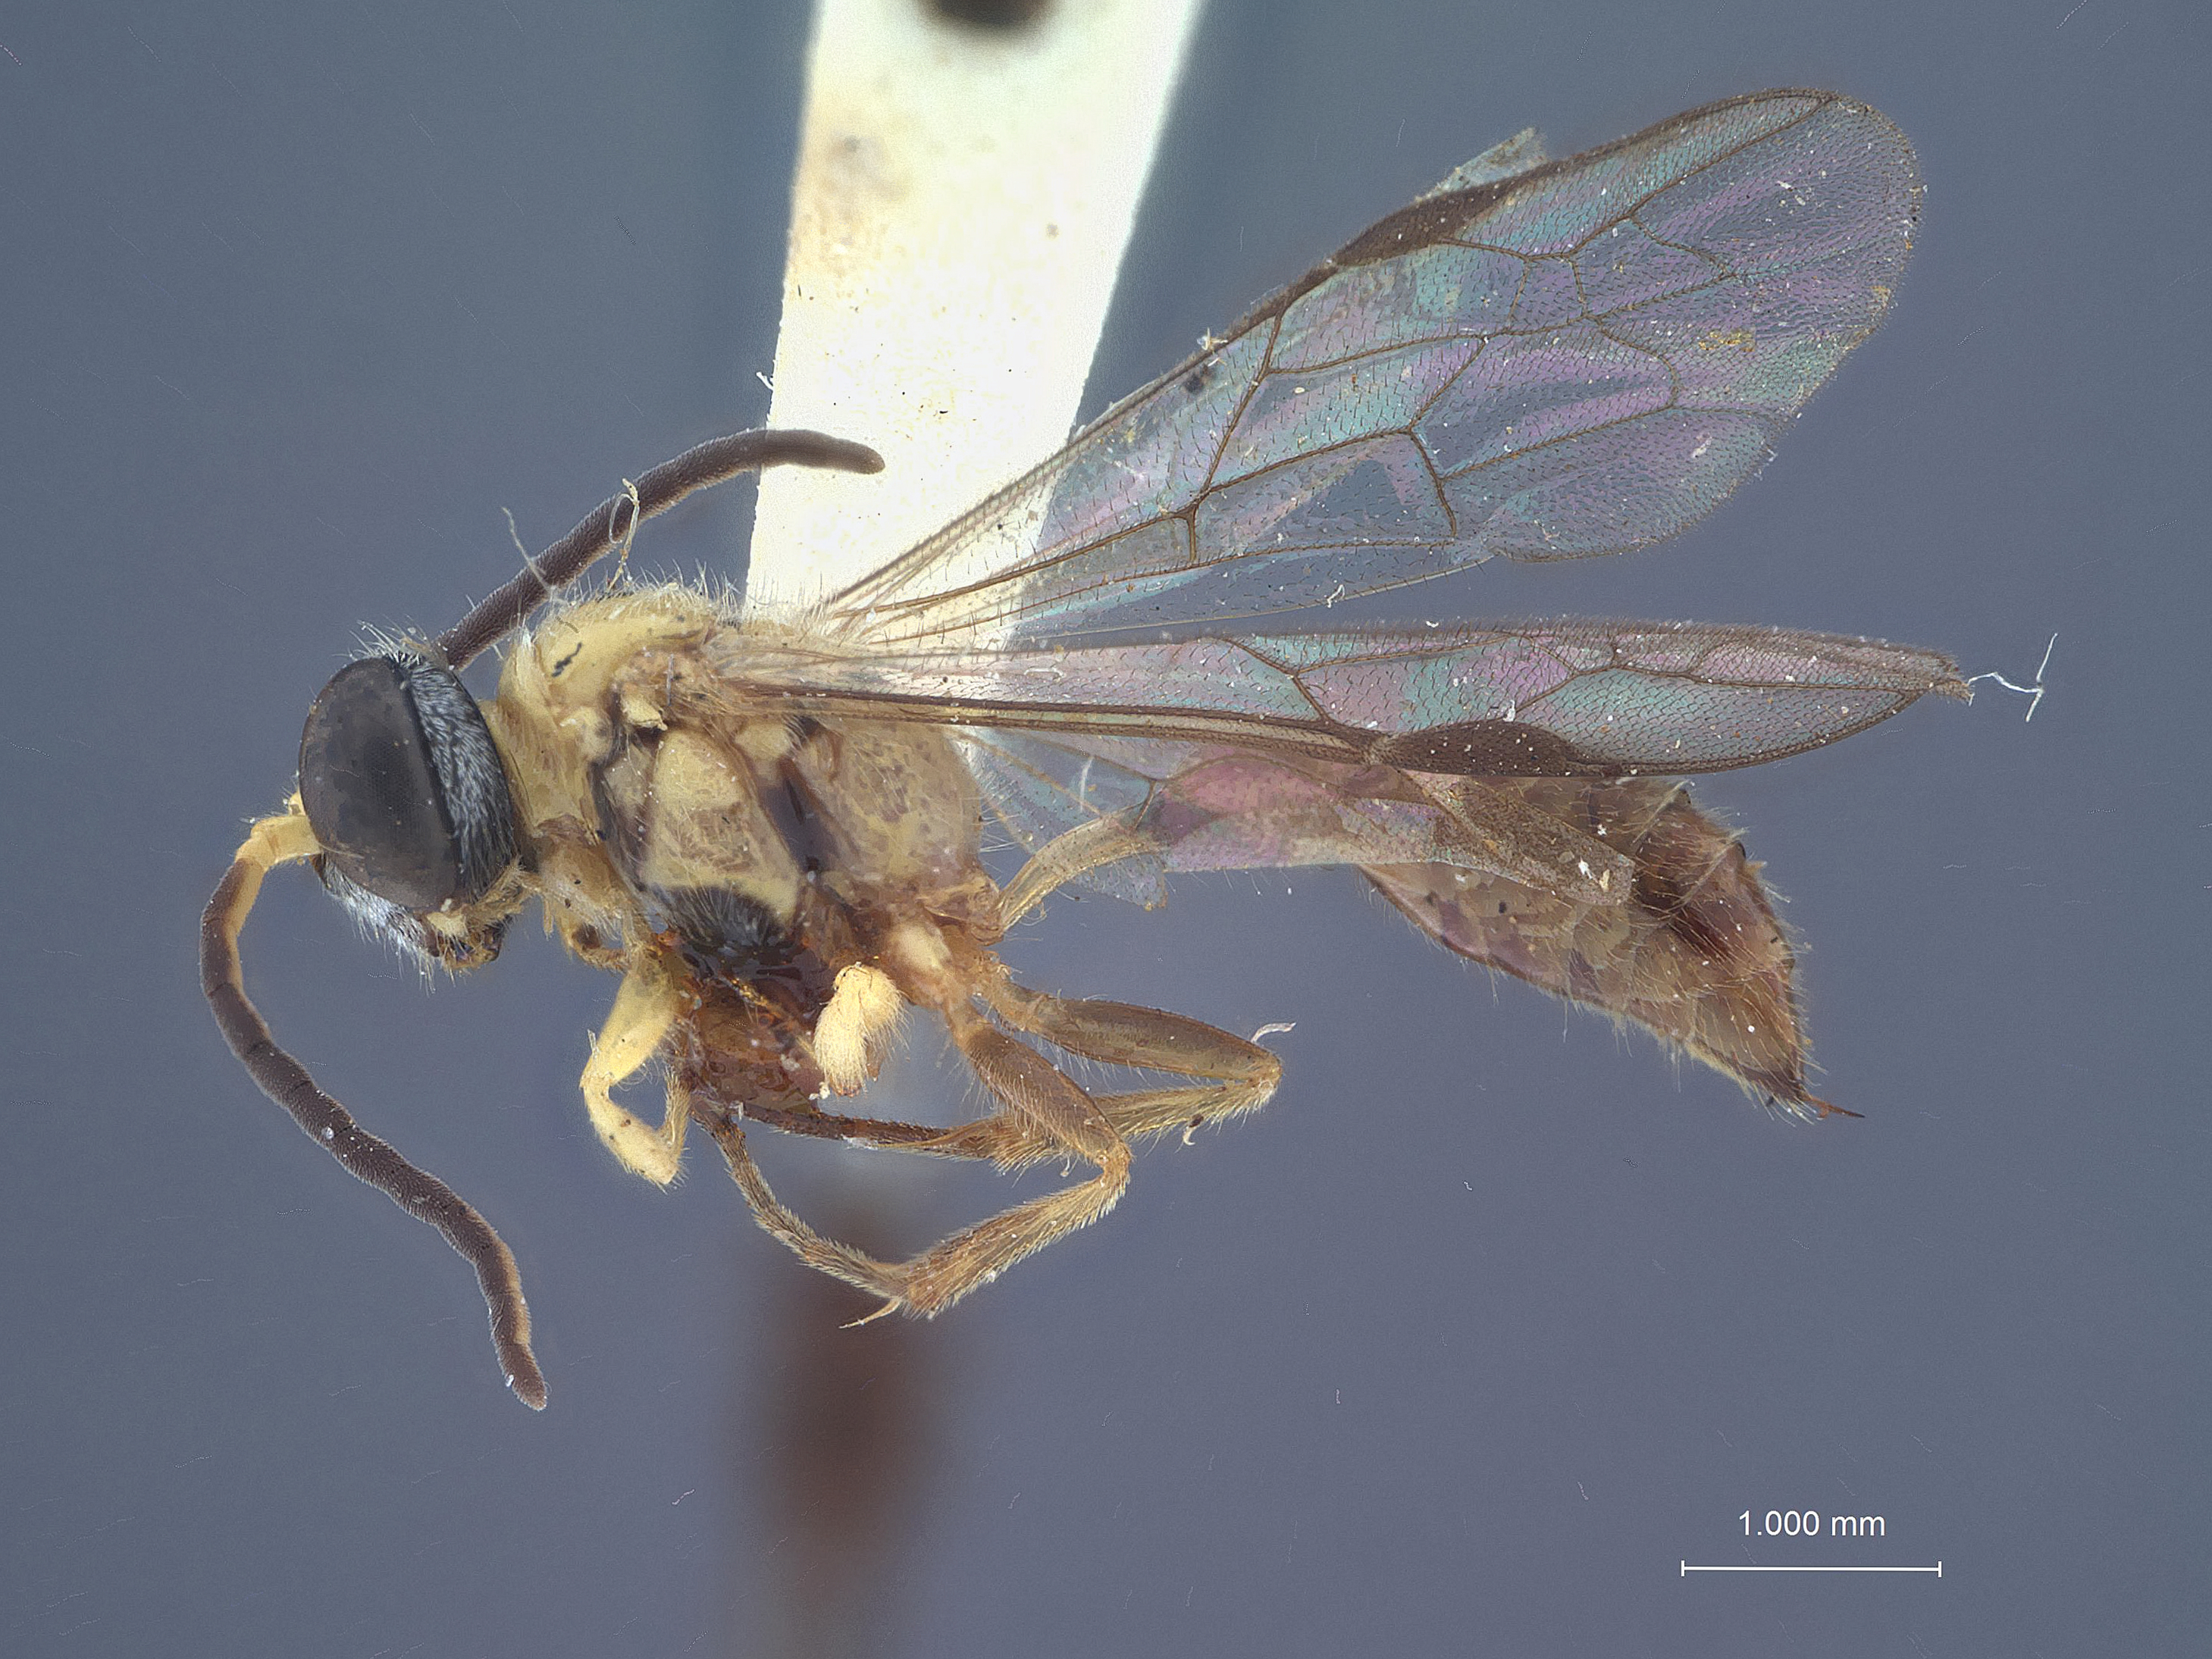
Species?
Diodontus sandakensis
